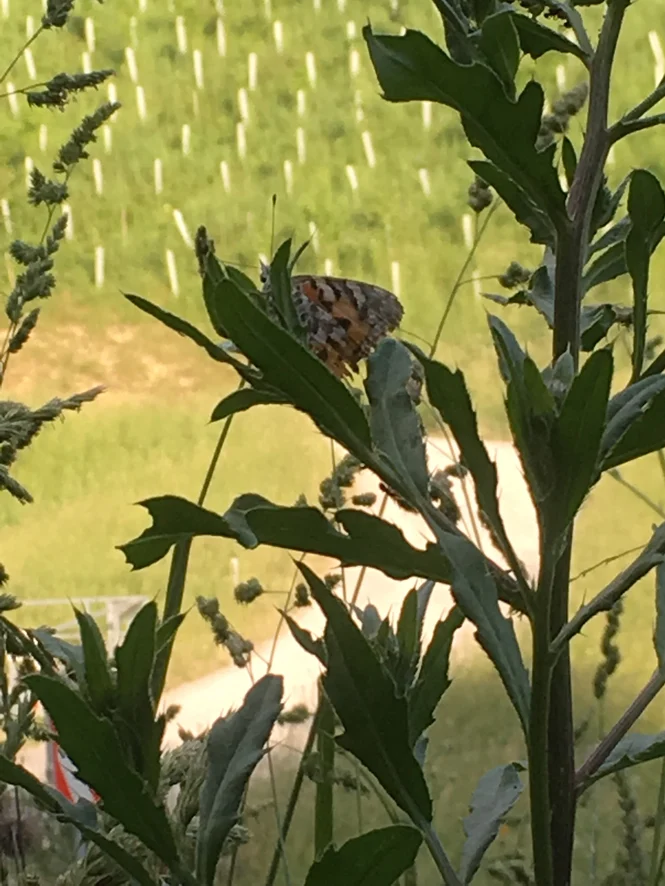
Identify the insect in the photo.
Vanessa cardui
